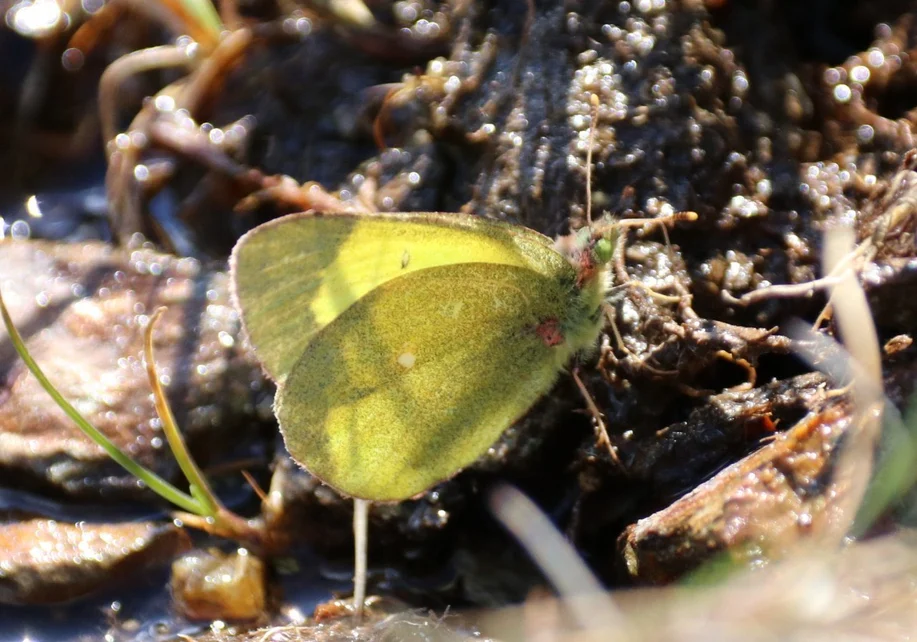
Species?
Colias palaeno
